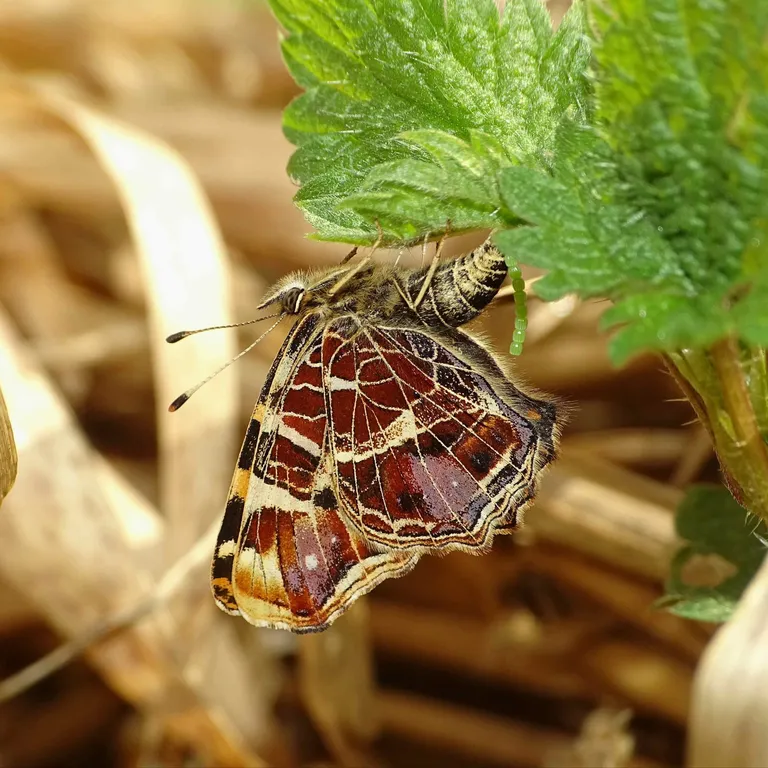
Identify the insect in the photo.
Araschnia levana
